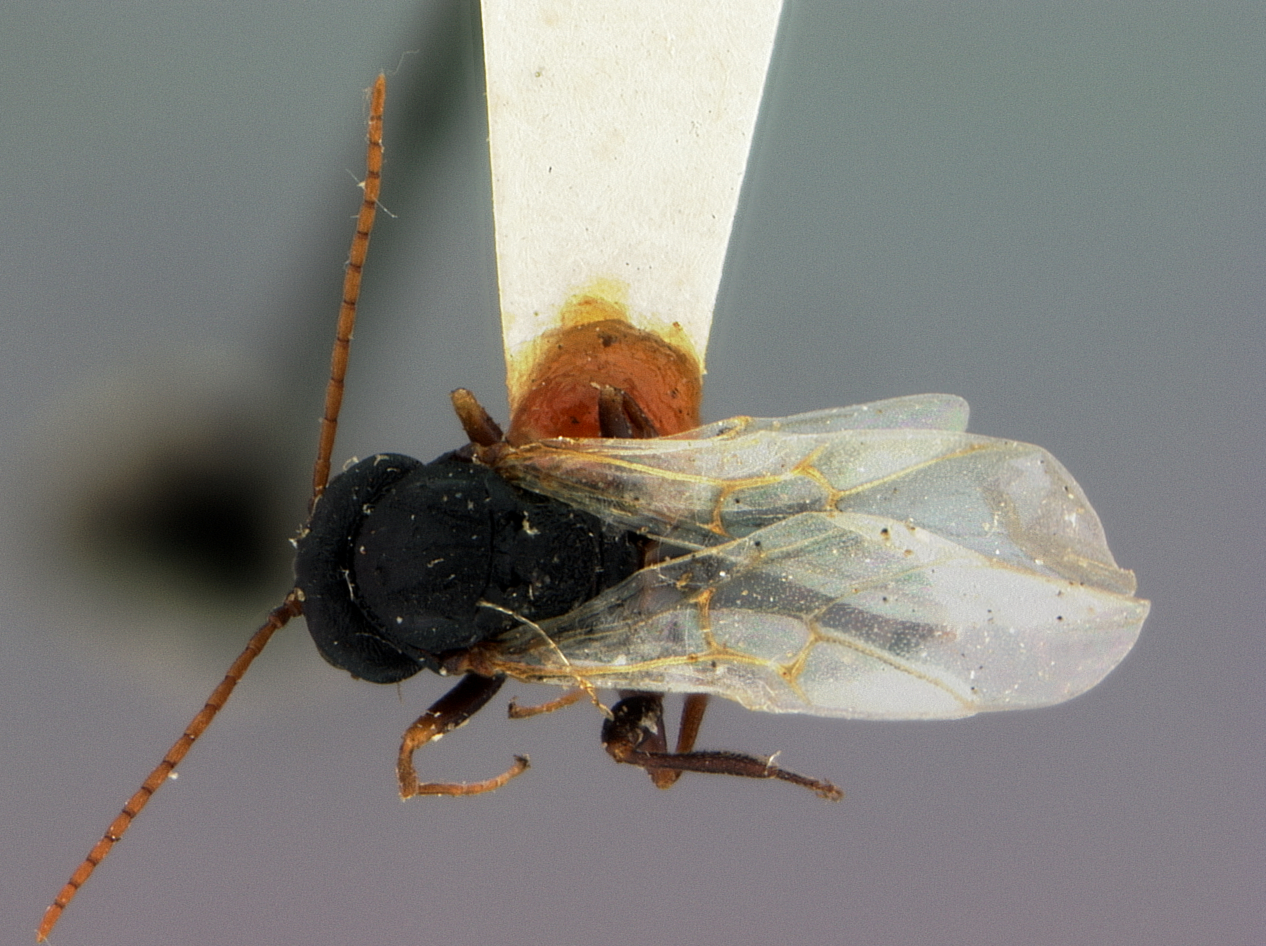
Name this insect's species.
Antistrophus silphii
